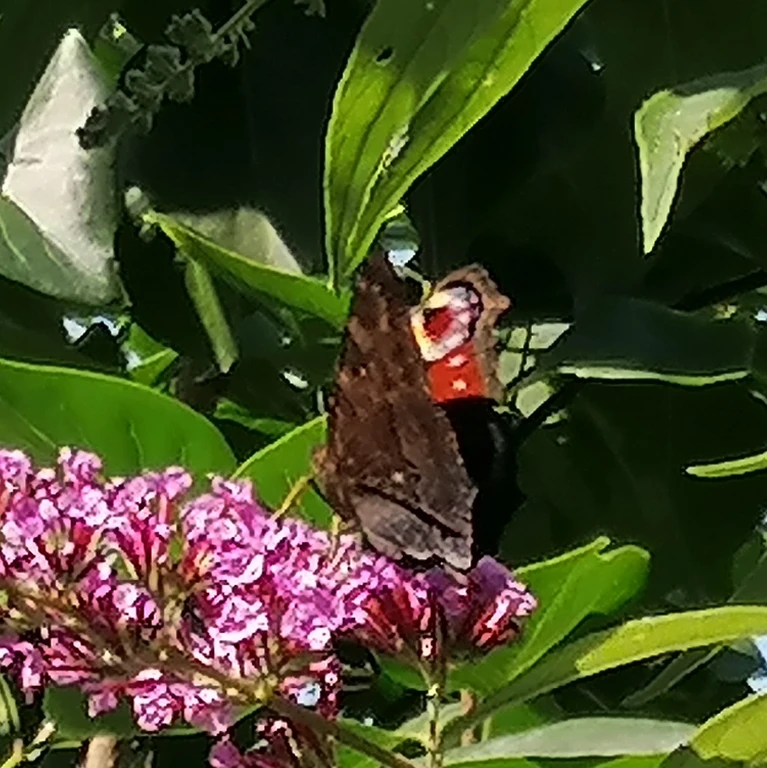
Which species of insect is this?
Aglais io
